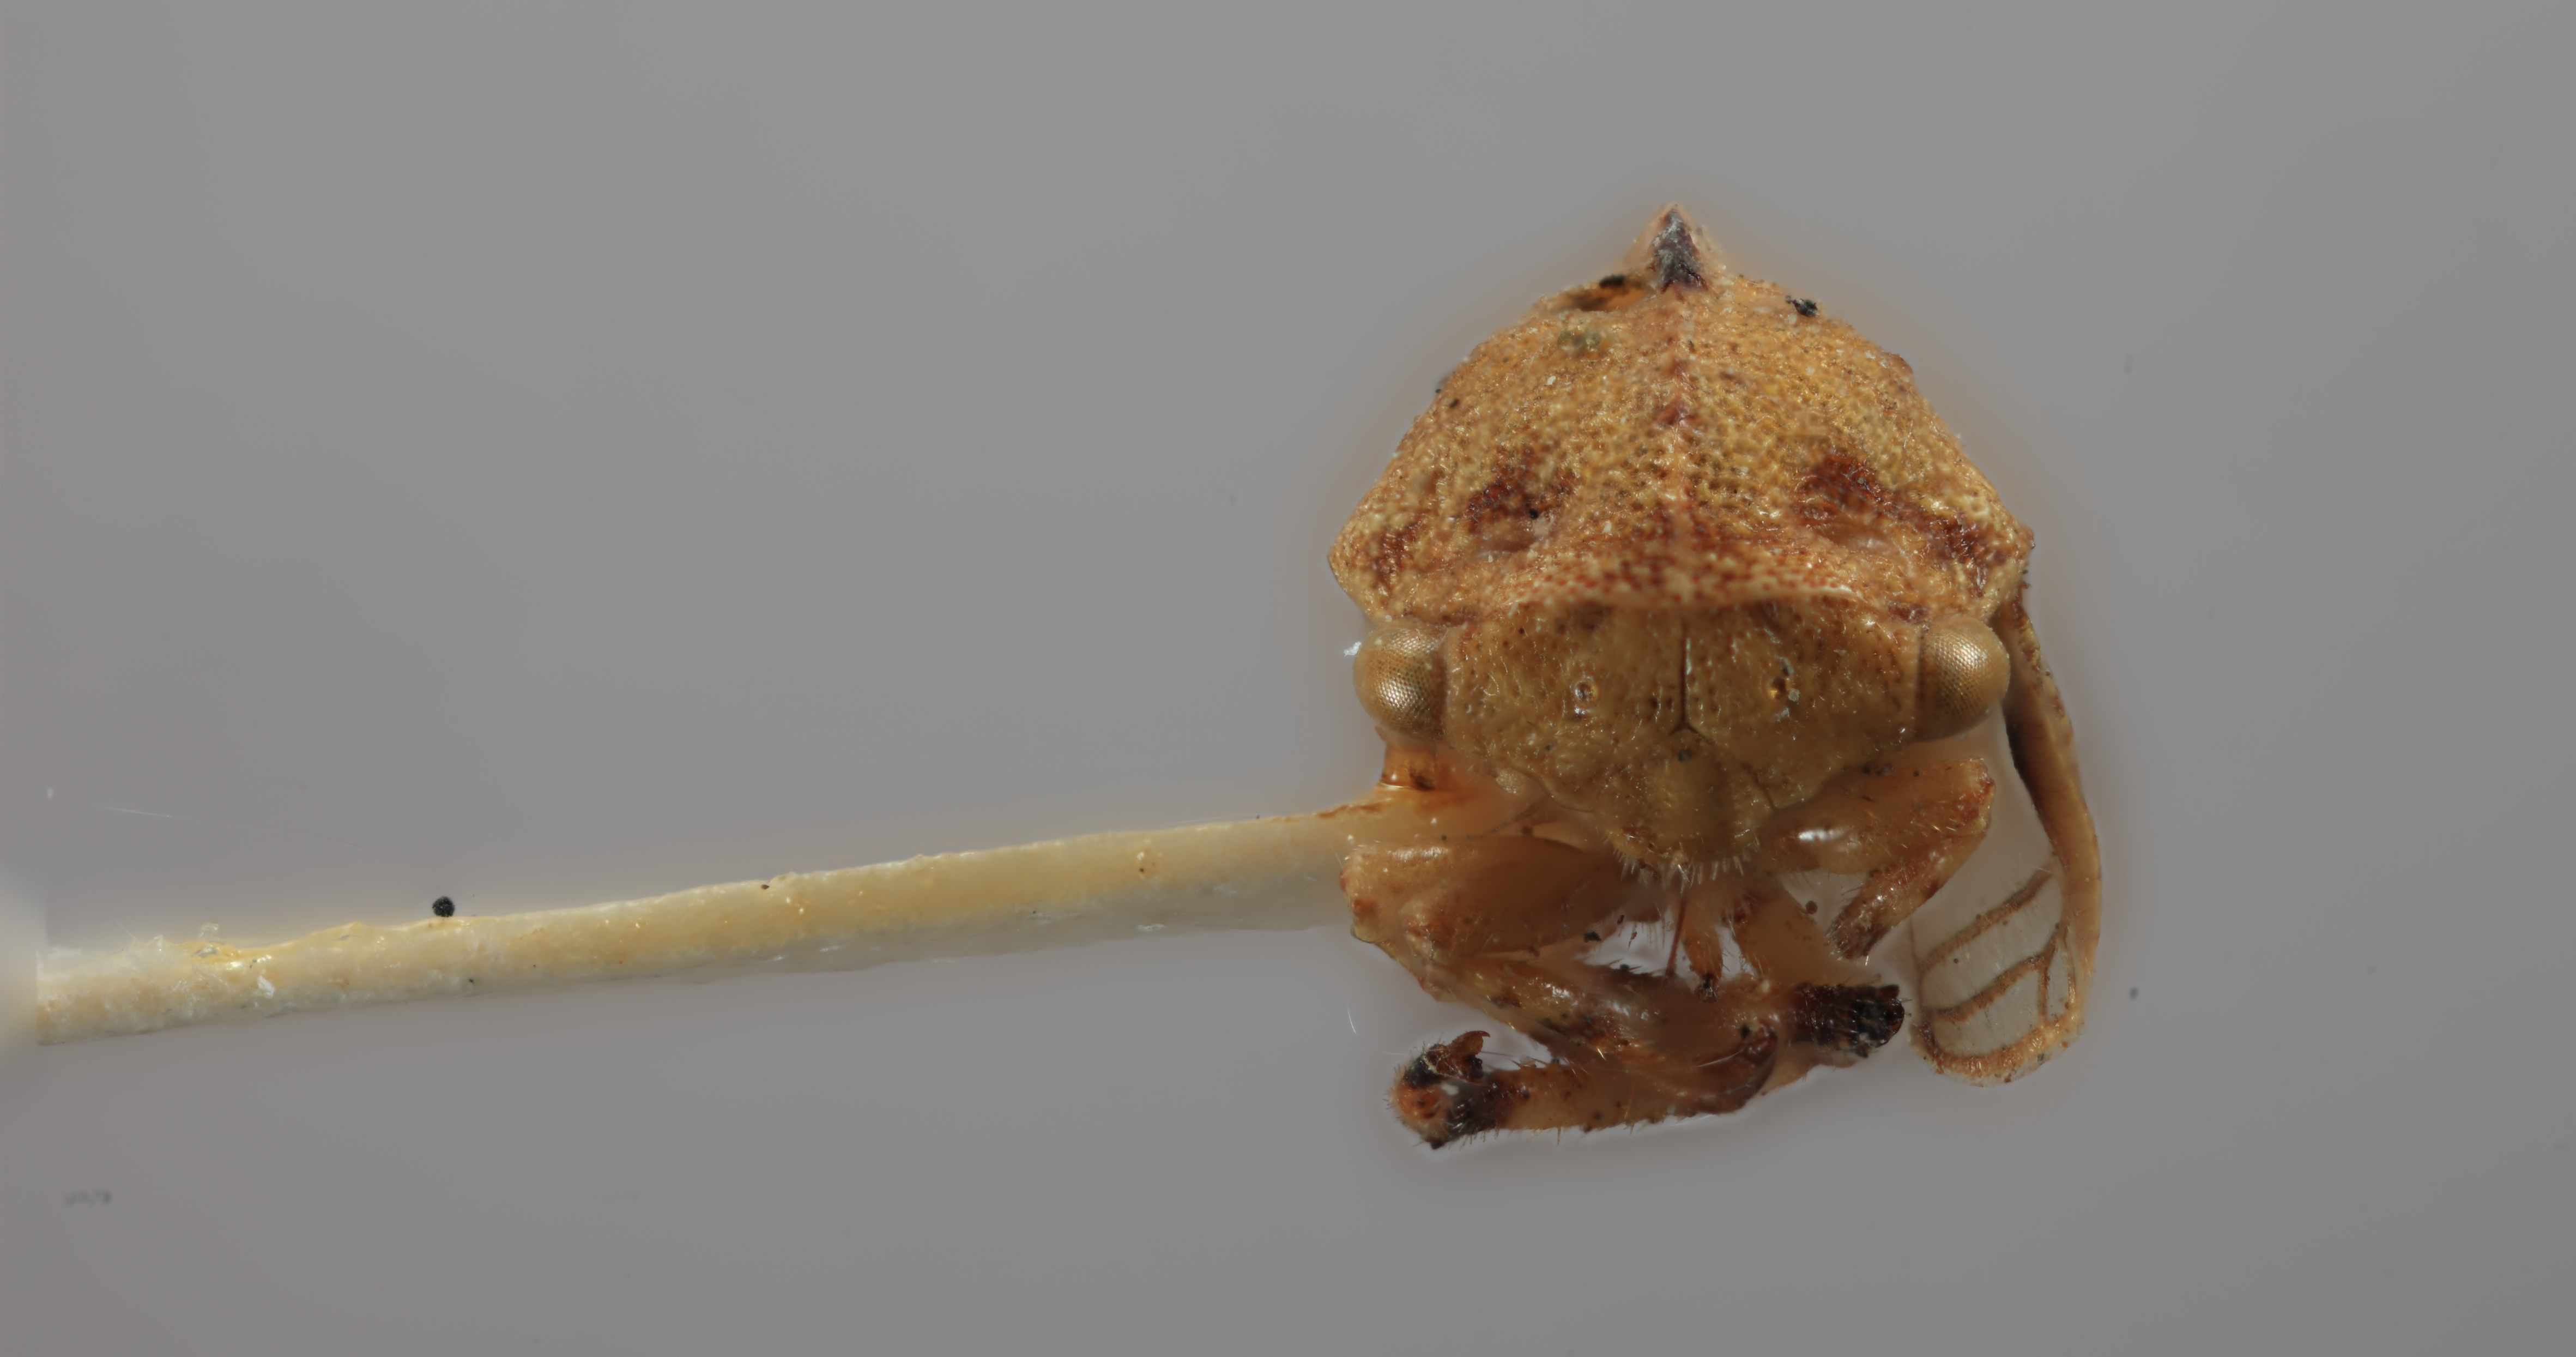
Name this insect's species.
Incolea viridis
